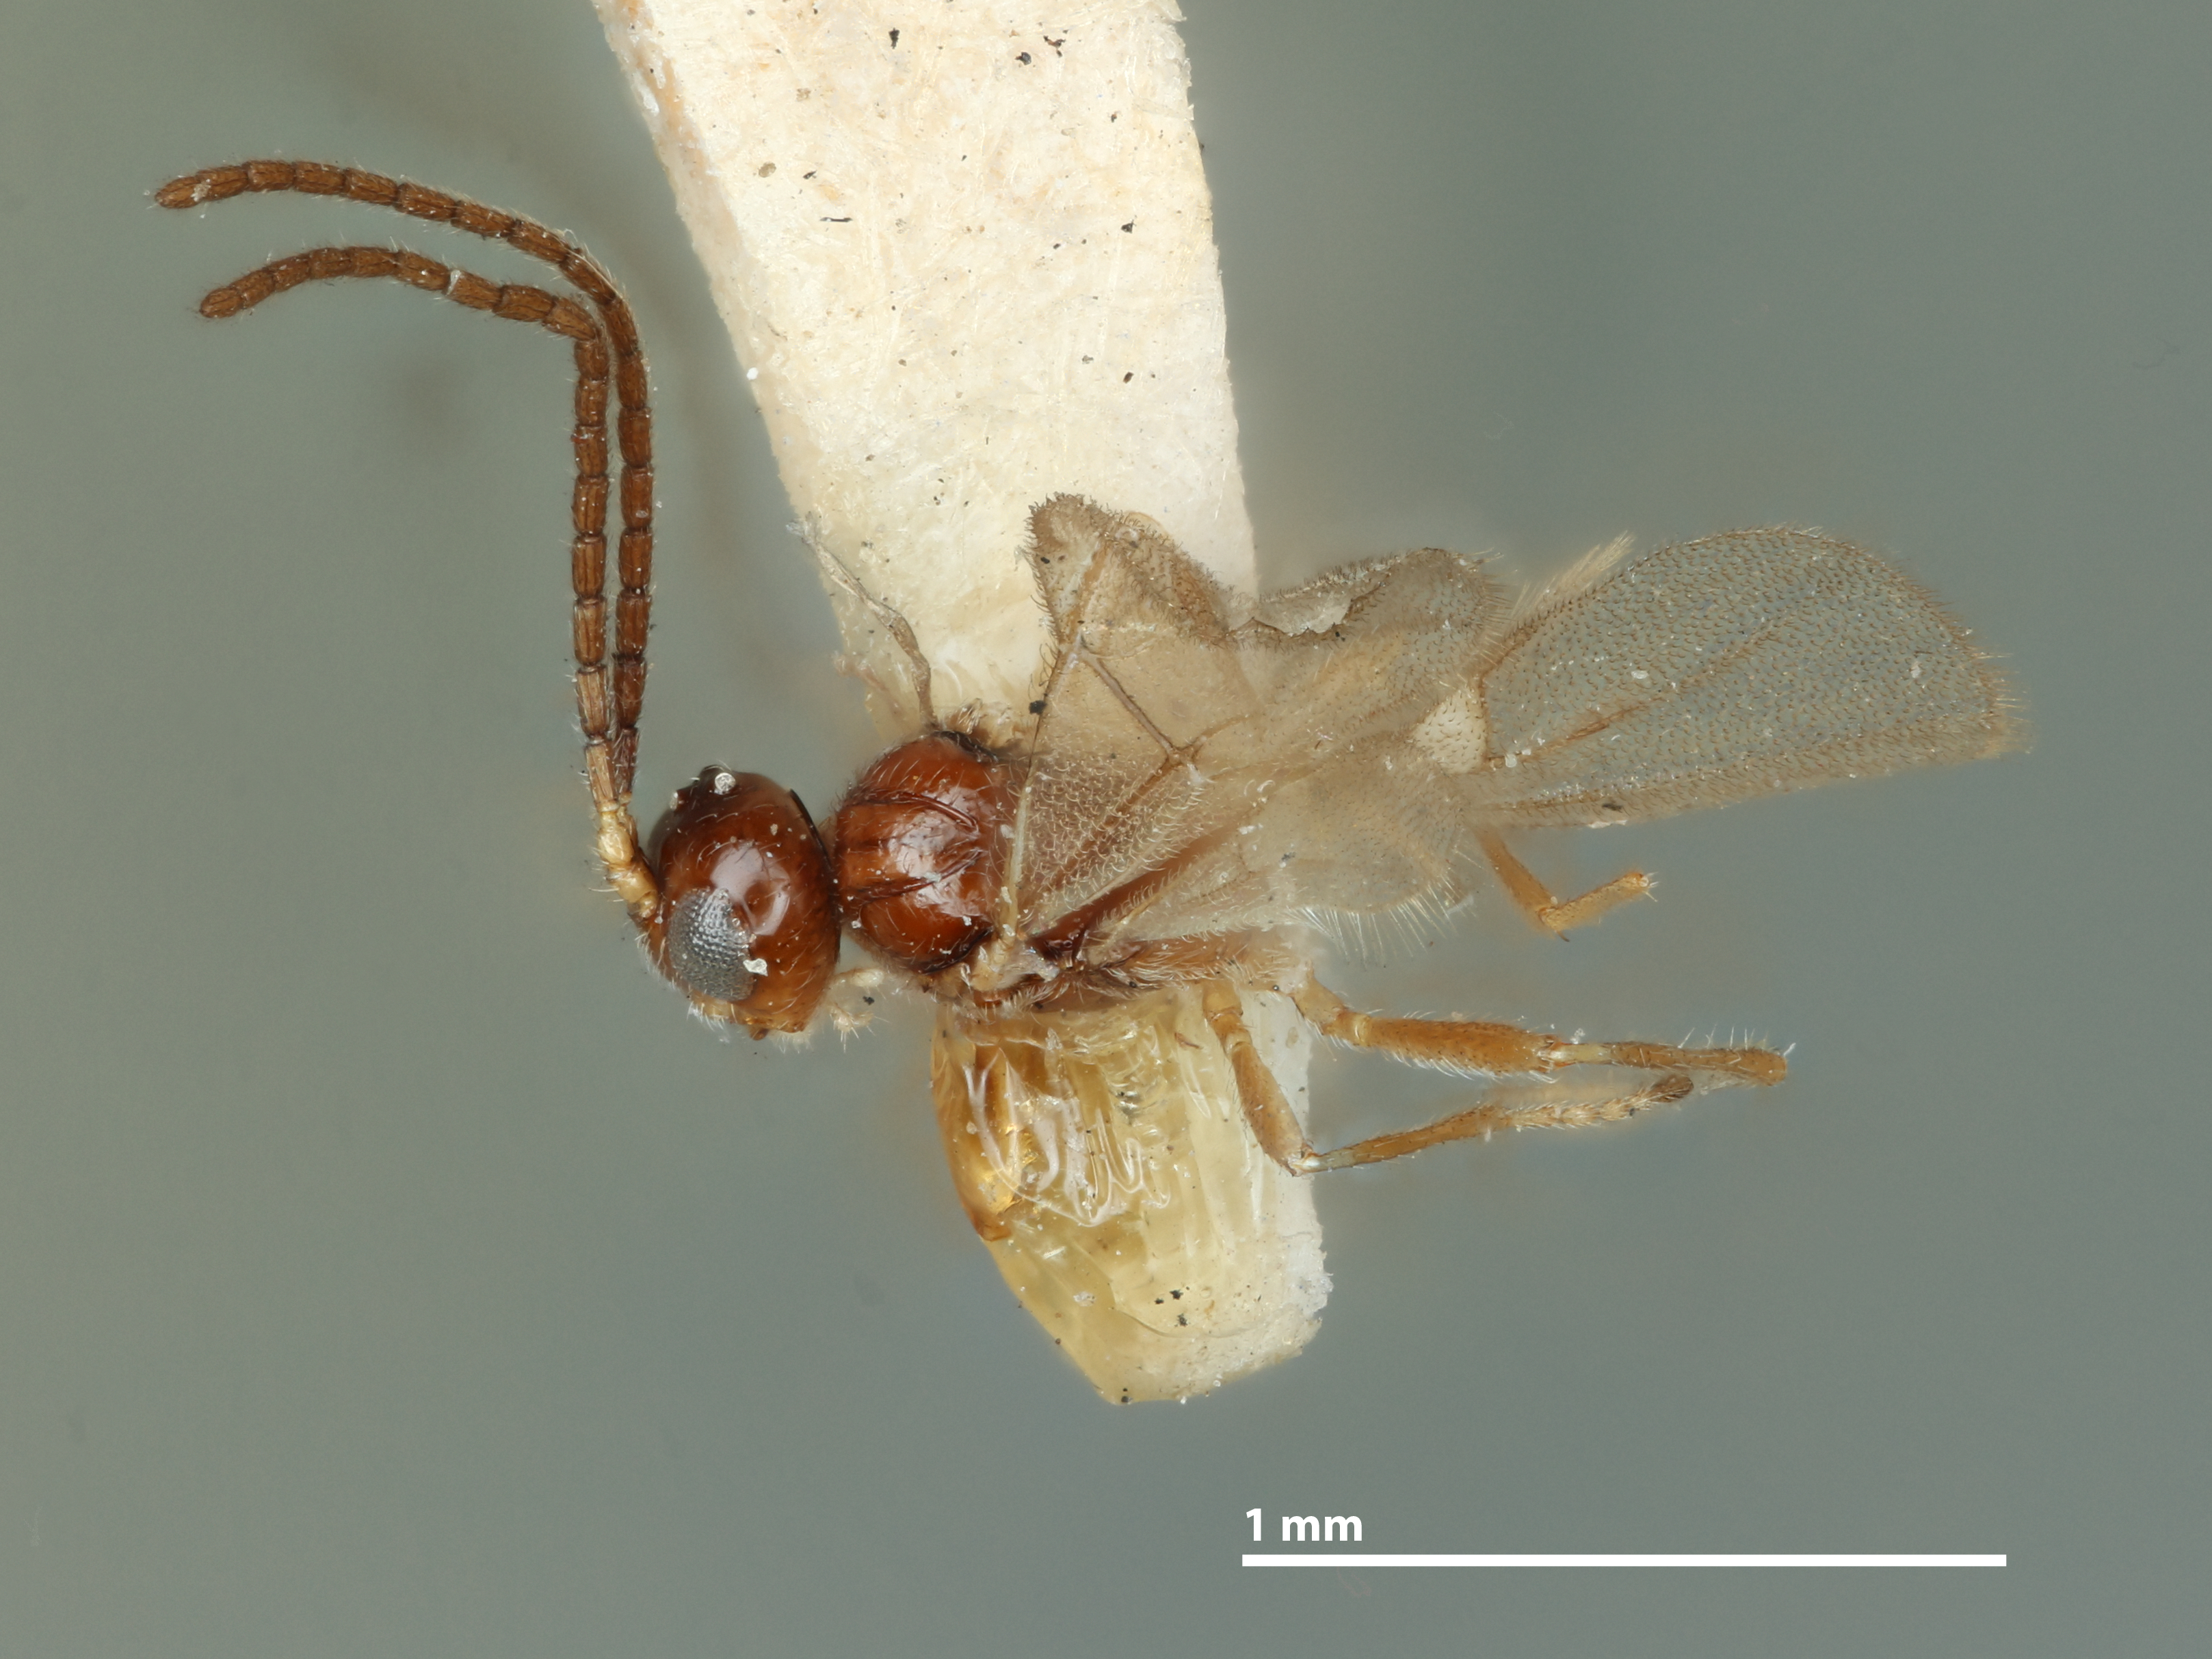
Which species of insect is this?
Diaeretus brunniventris
